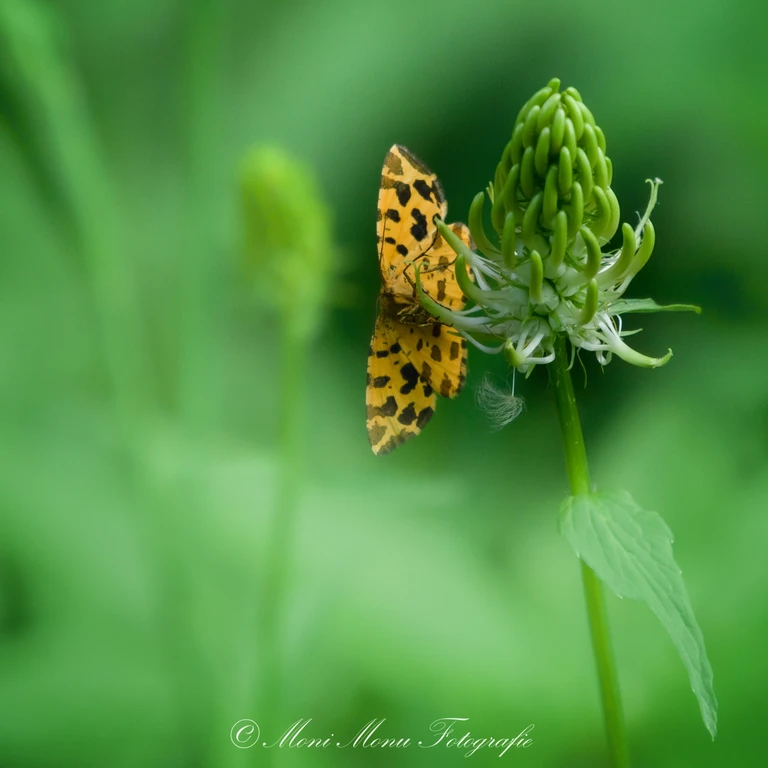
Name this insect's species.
Pseudopanthera macularia
